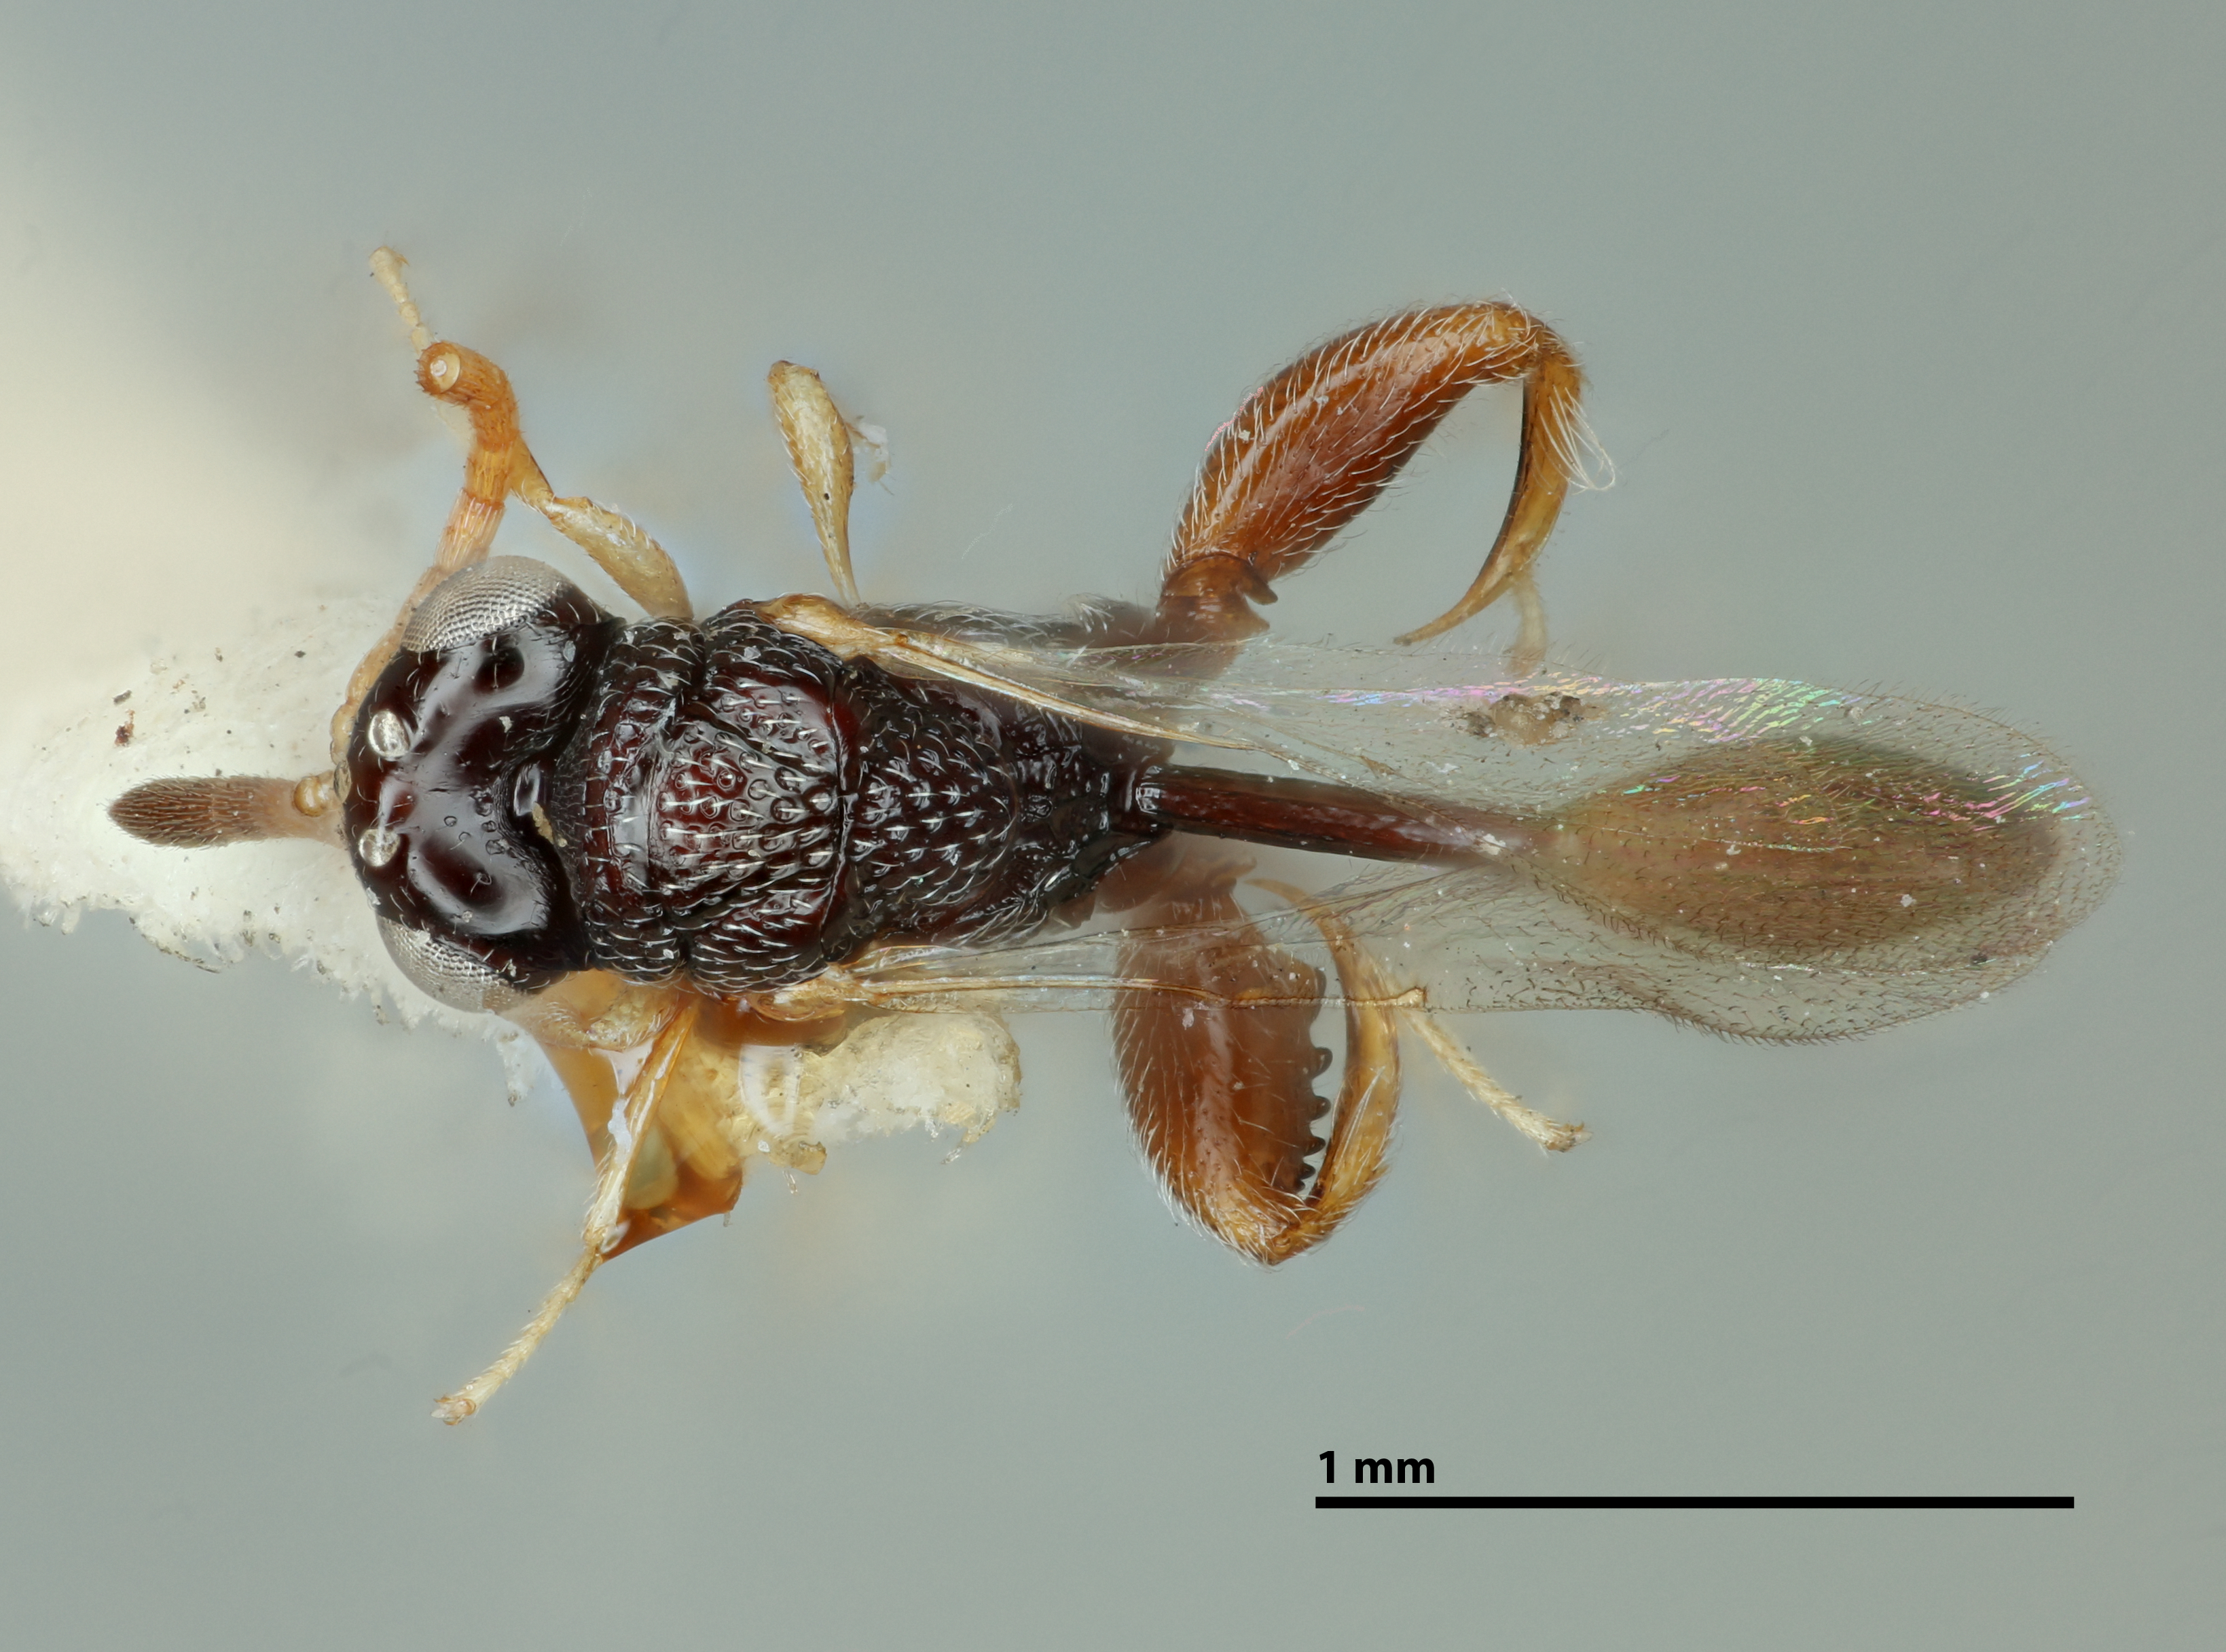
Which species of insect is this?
Arretocera stantoni
